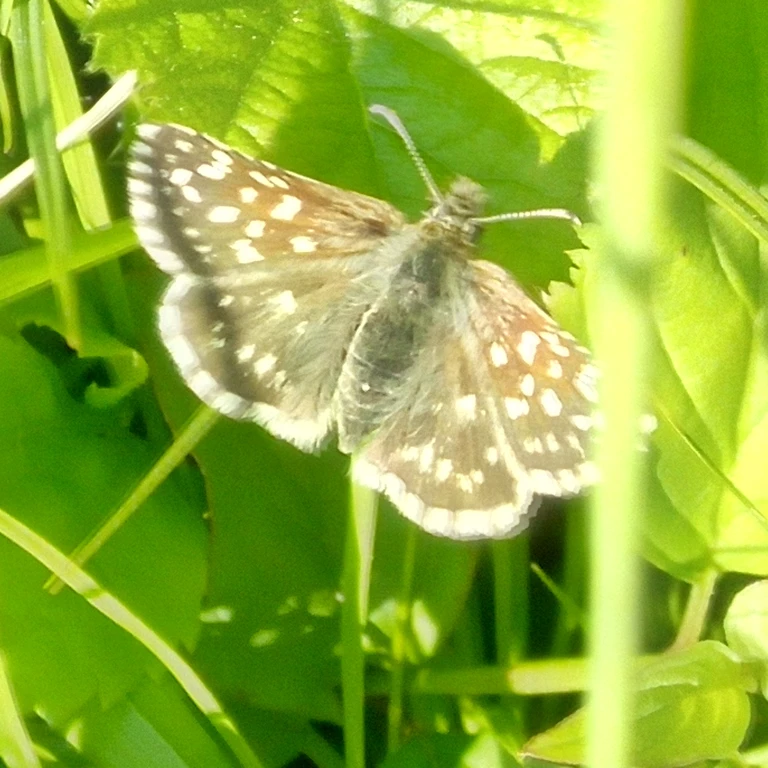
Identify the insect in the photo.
Pyrgus malvae
